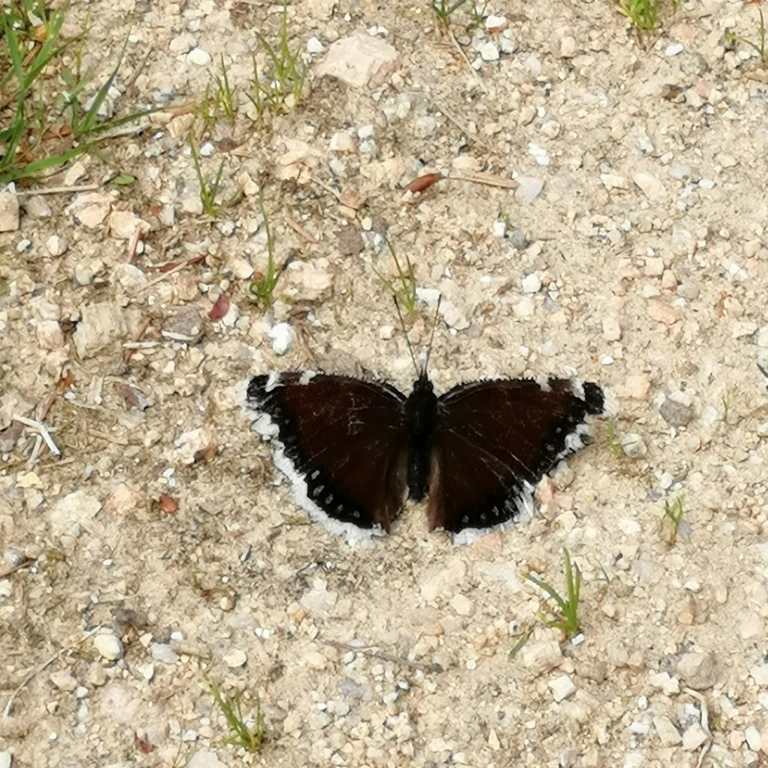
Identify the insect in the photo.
Nymphalis antiopa
